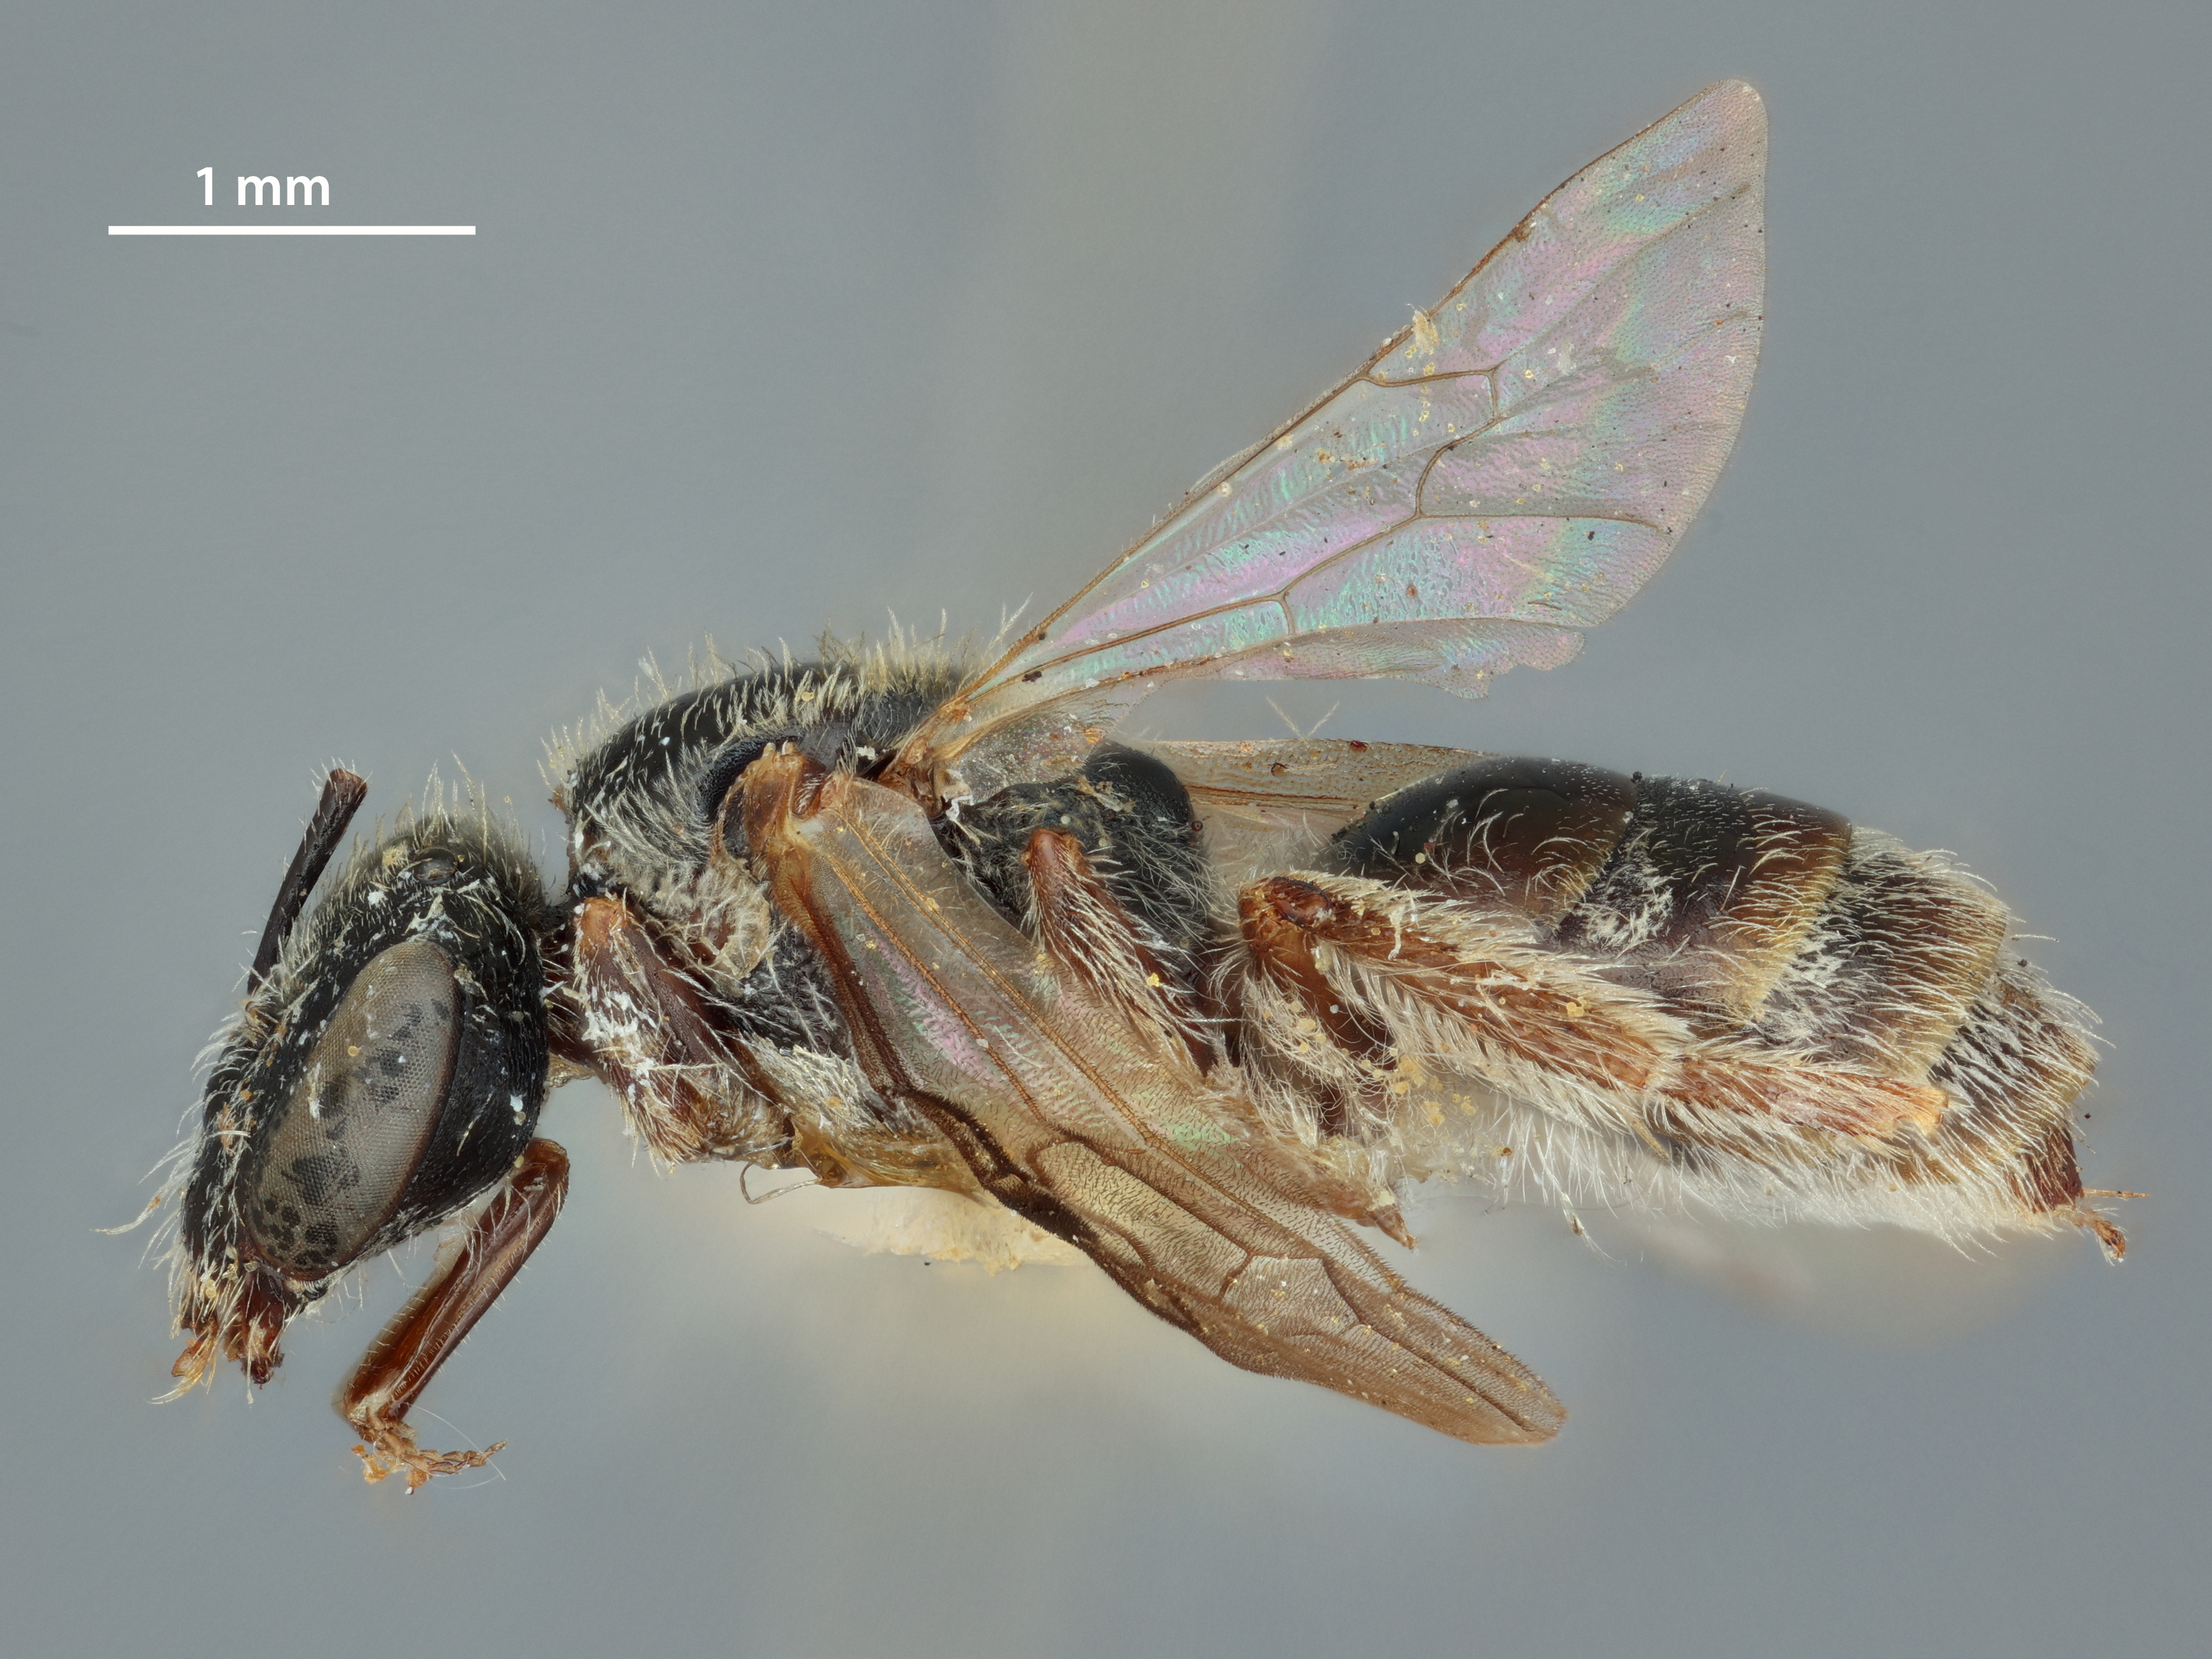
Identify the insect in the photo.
Halictus semipolitus
